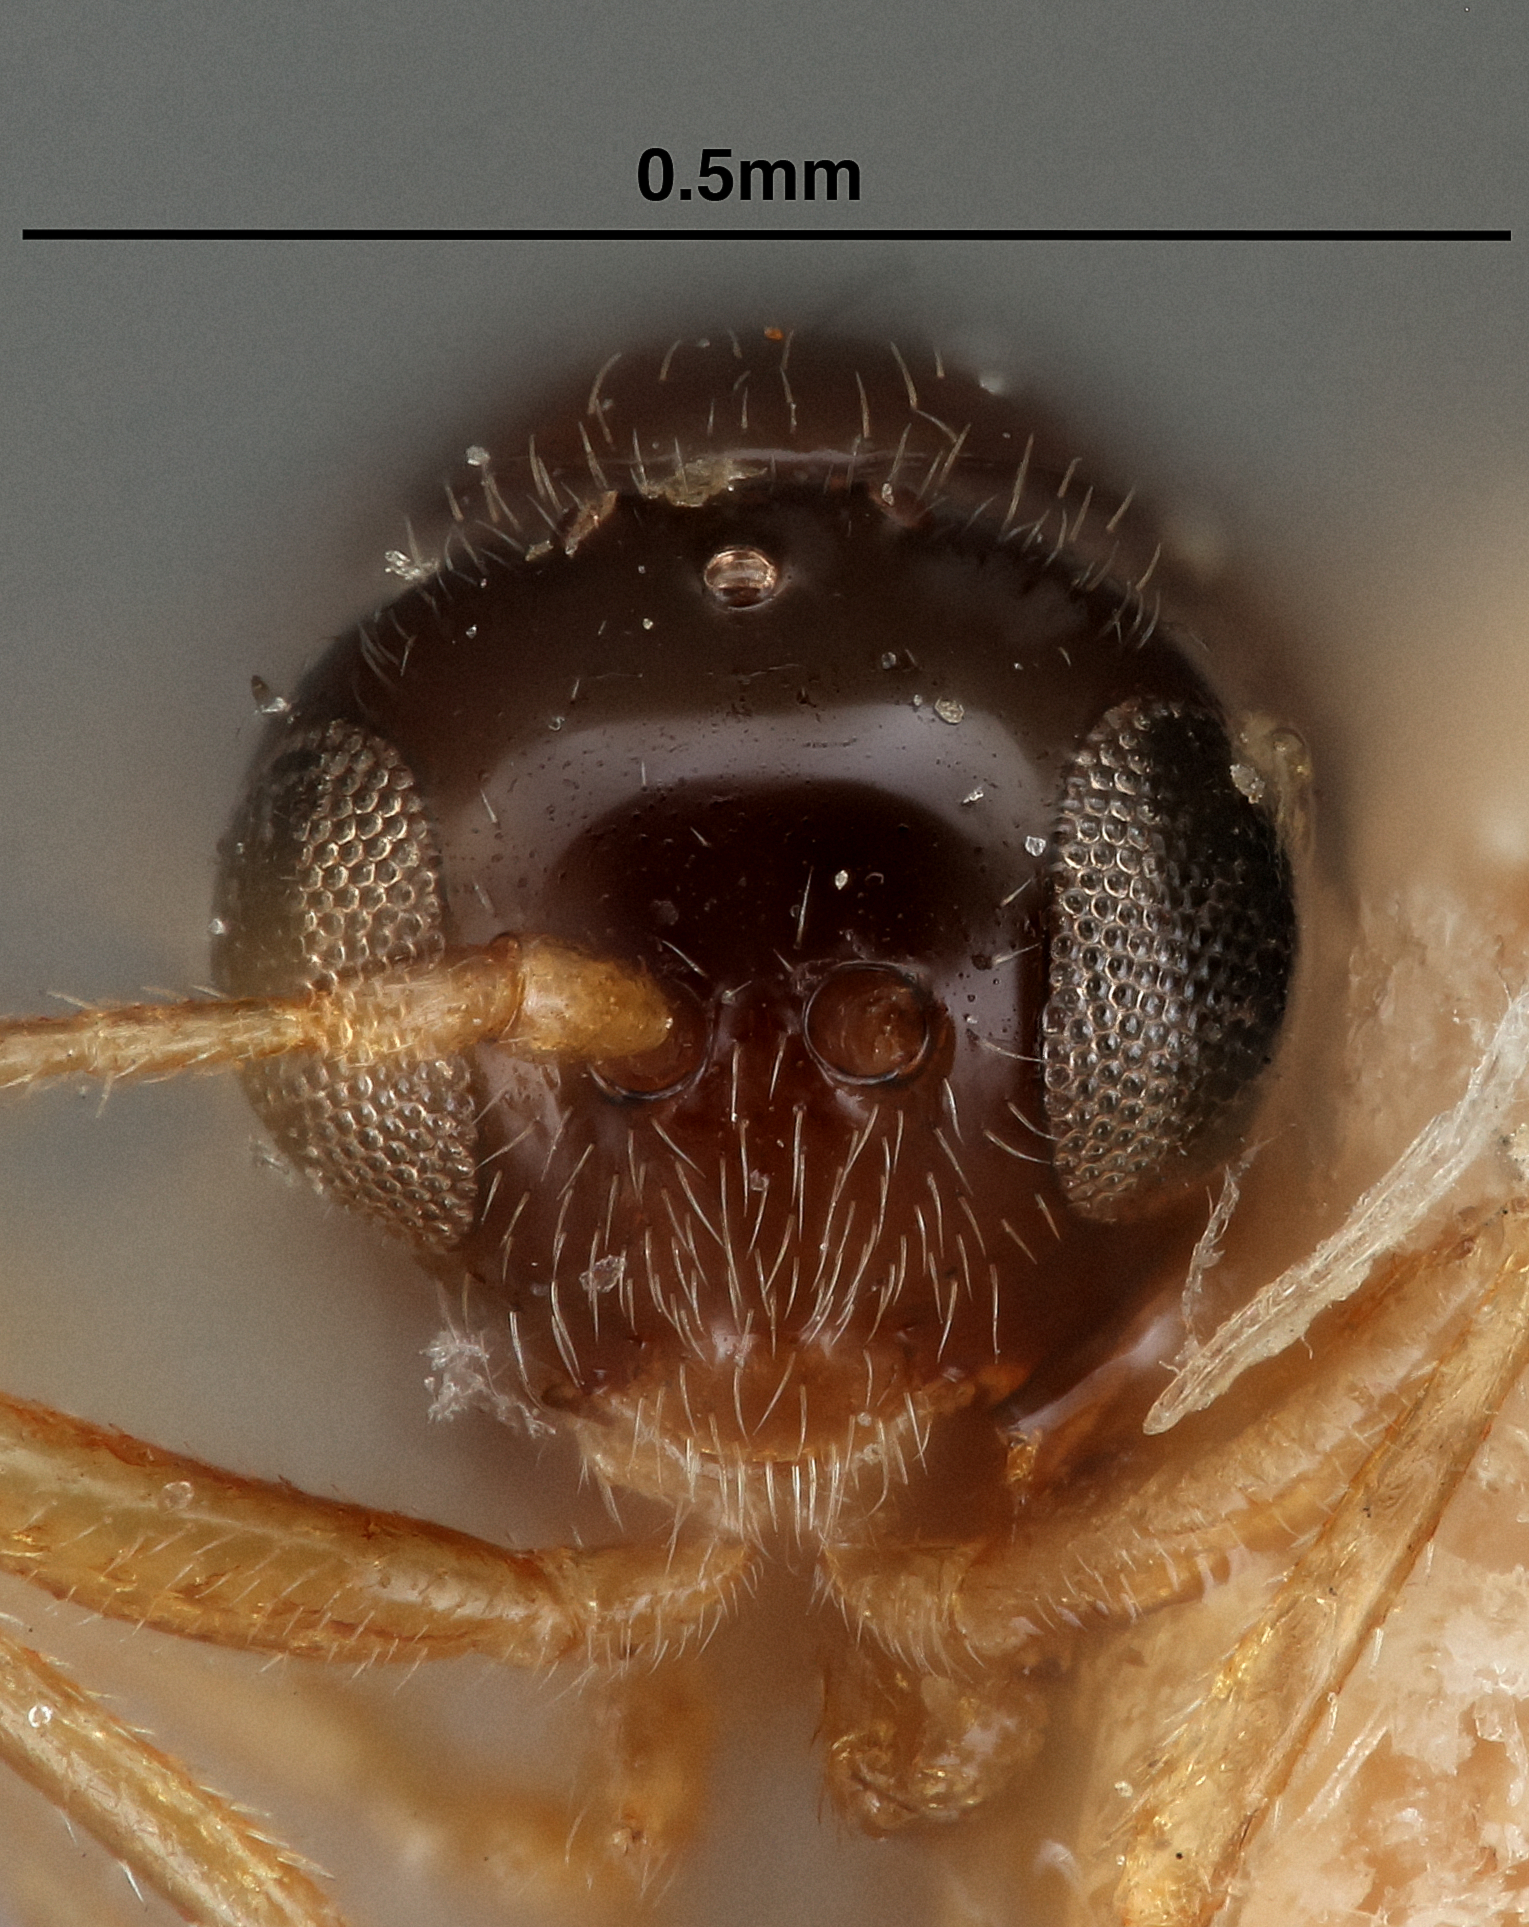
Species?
Alloxysta robusta
